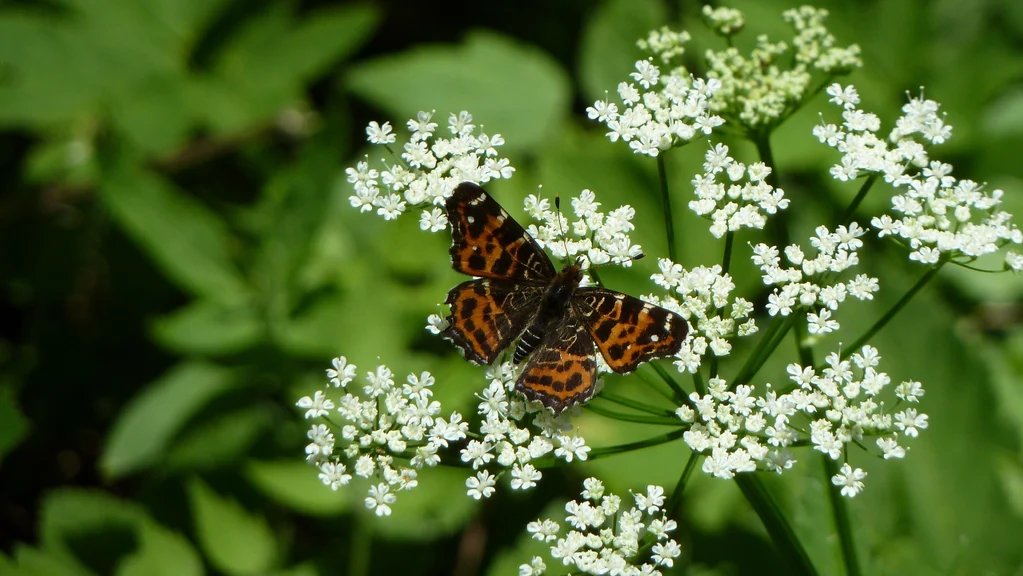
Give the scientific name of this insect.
Araschnia levana
